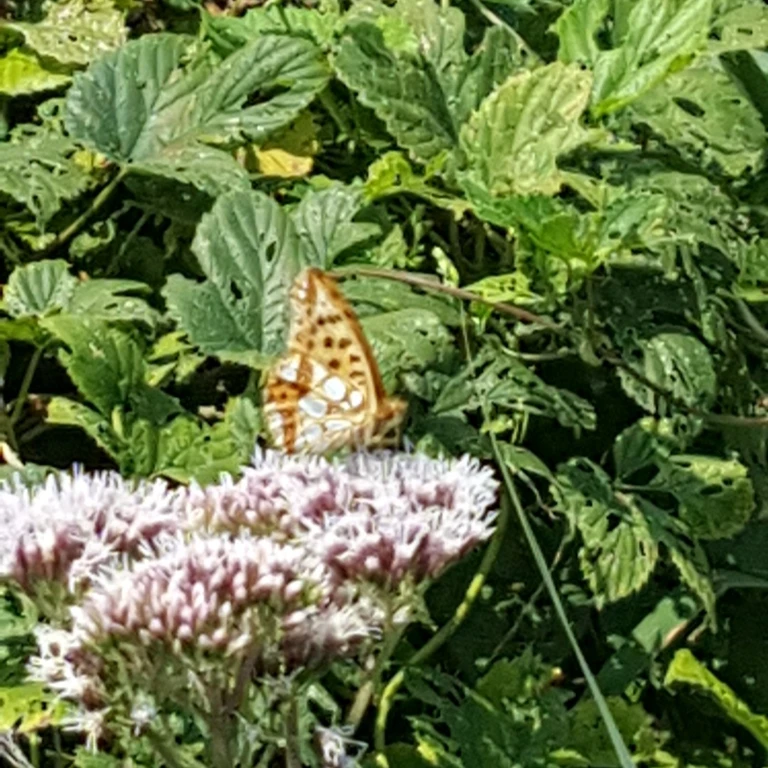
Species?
Issoria lathonia
